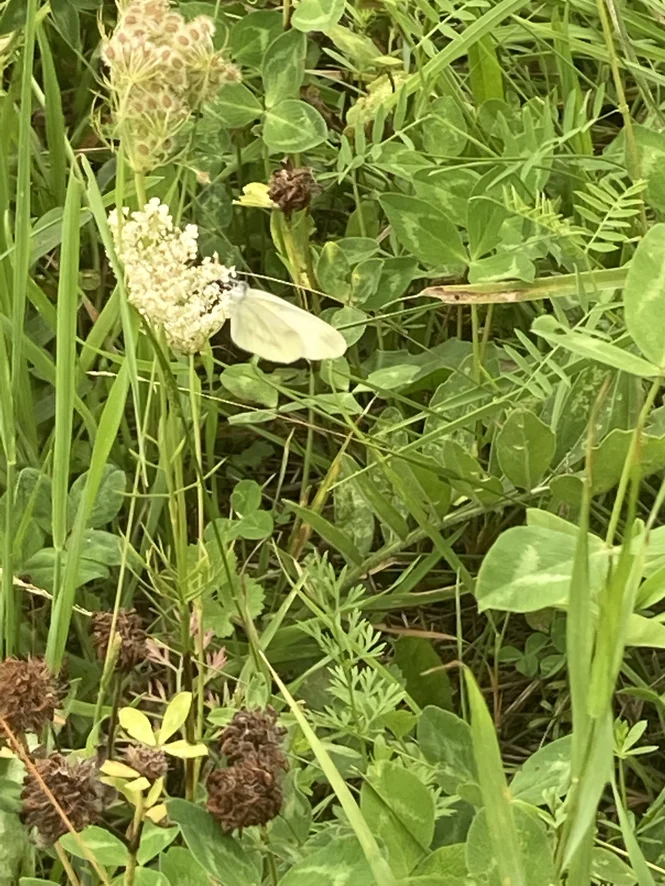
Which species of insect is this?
Leptidea sinapis/juvernica
